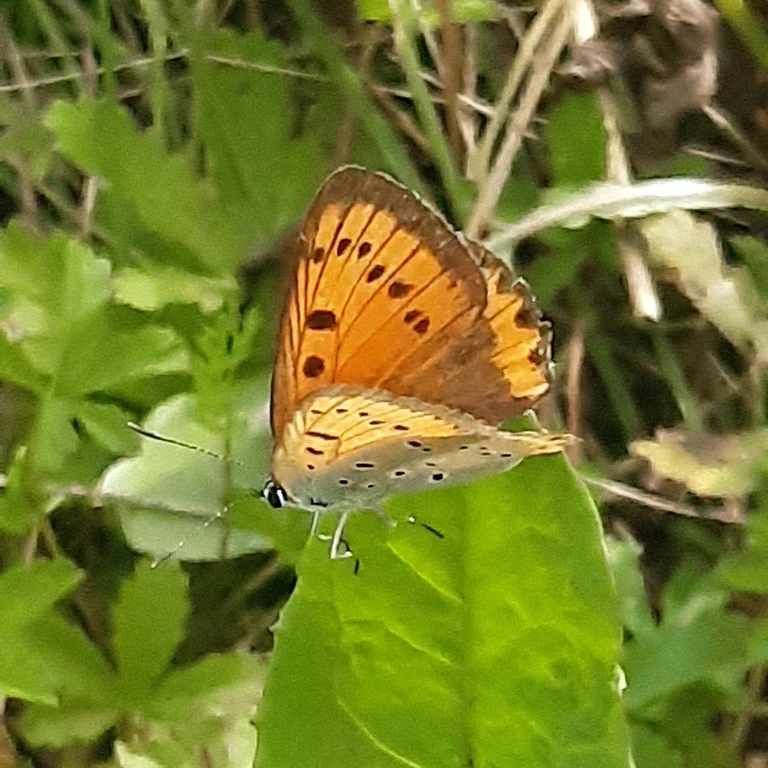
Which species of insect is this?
Lycaena dispar
